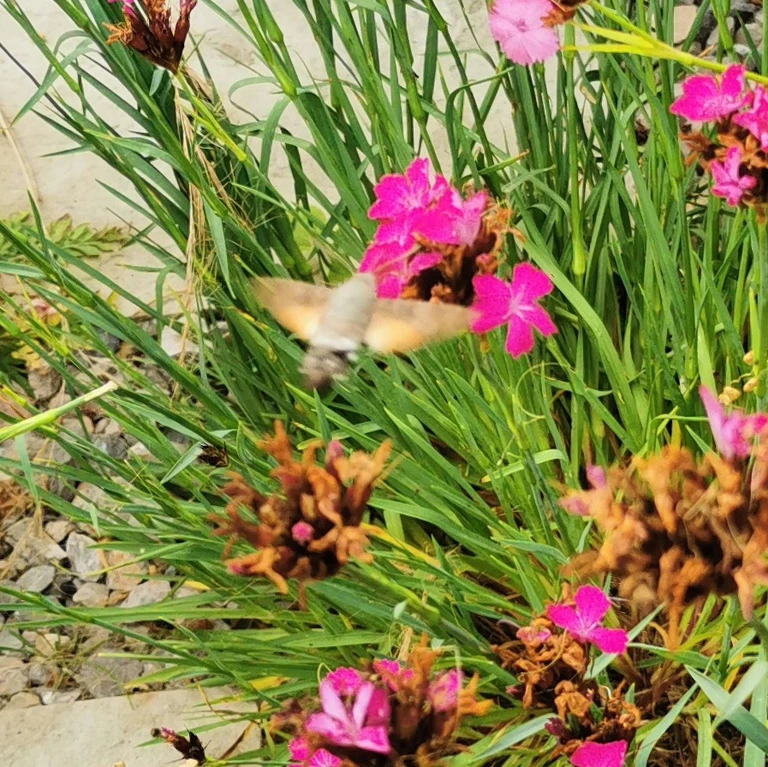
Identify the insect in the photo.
Macroglossum stellatarum
